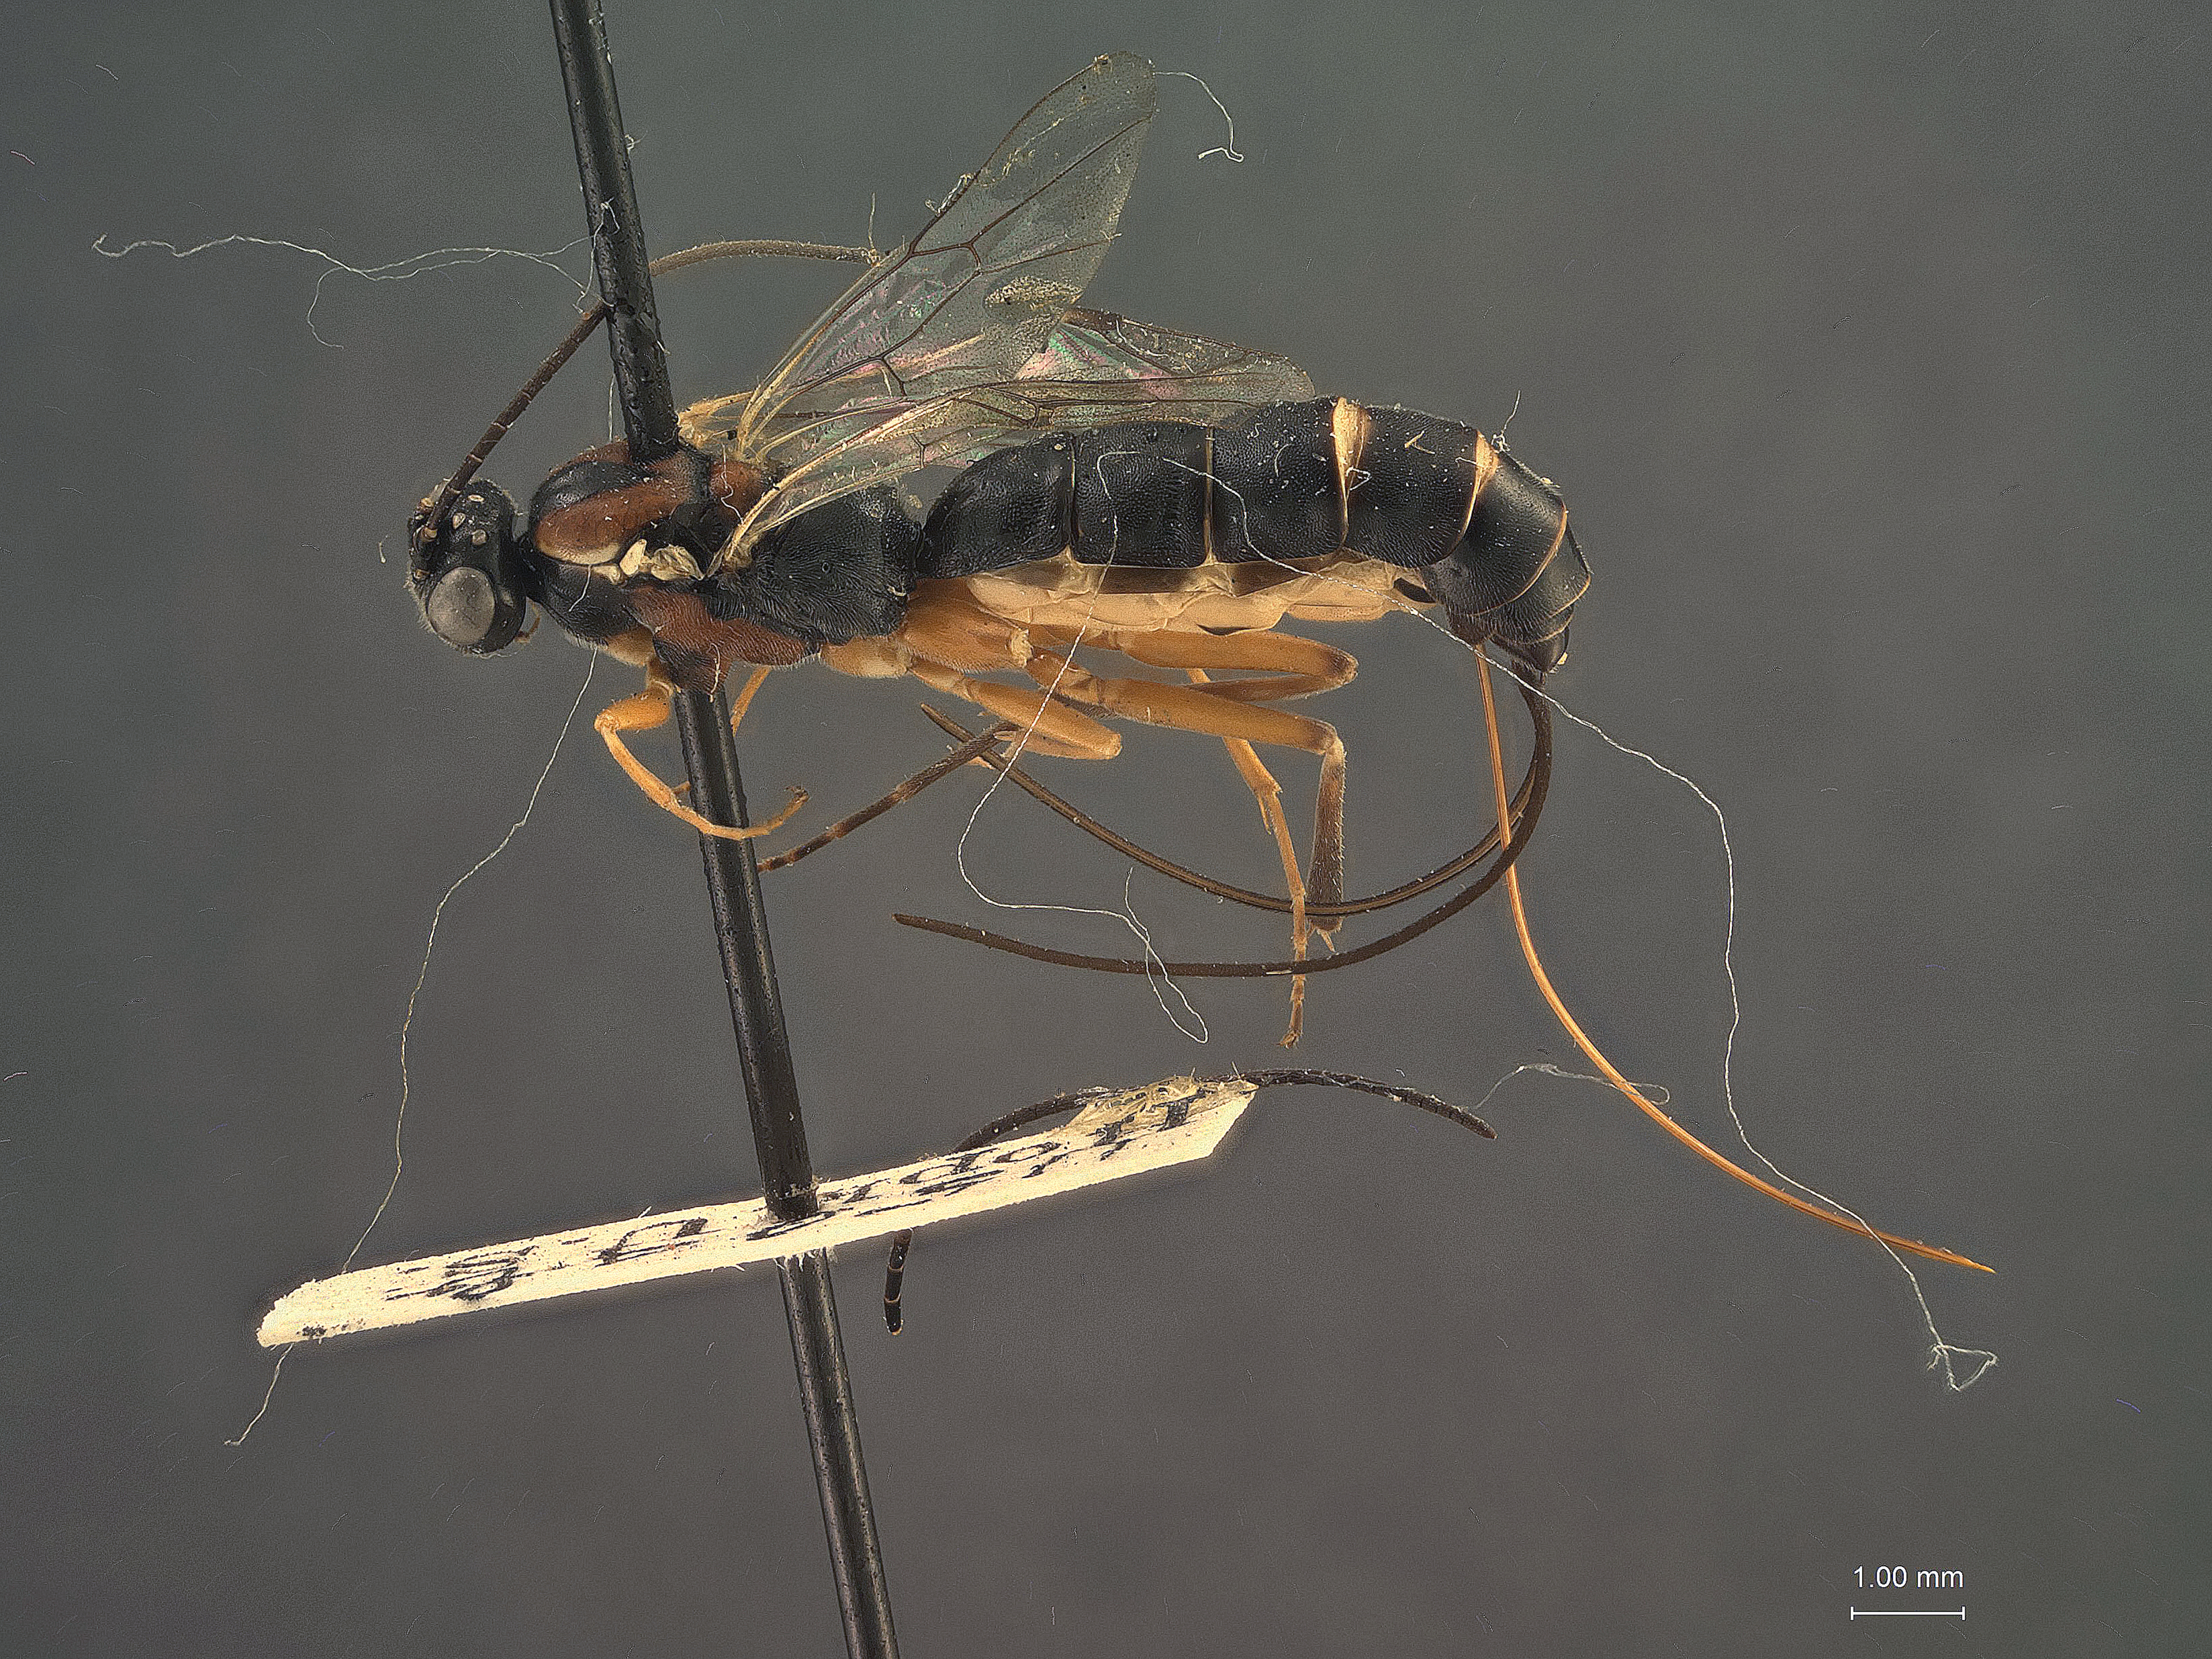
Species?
Stilbopoides maculiventrus
